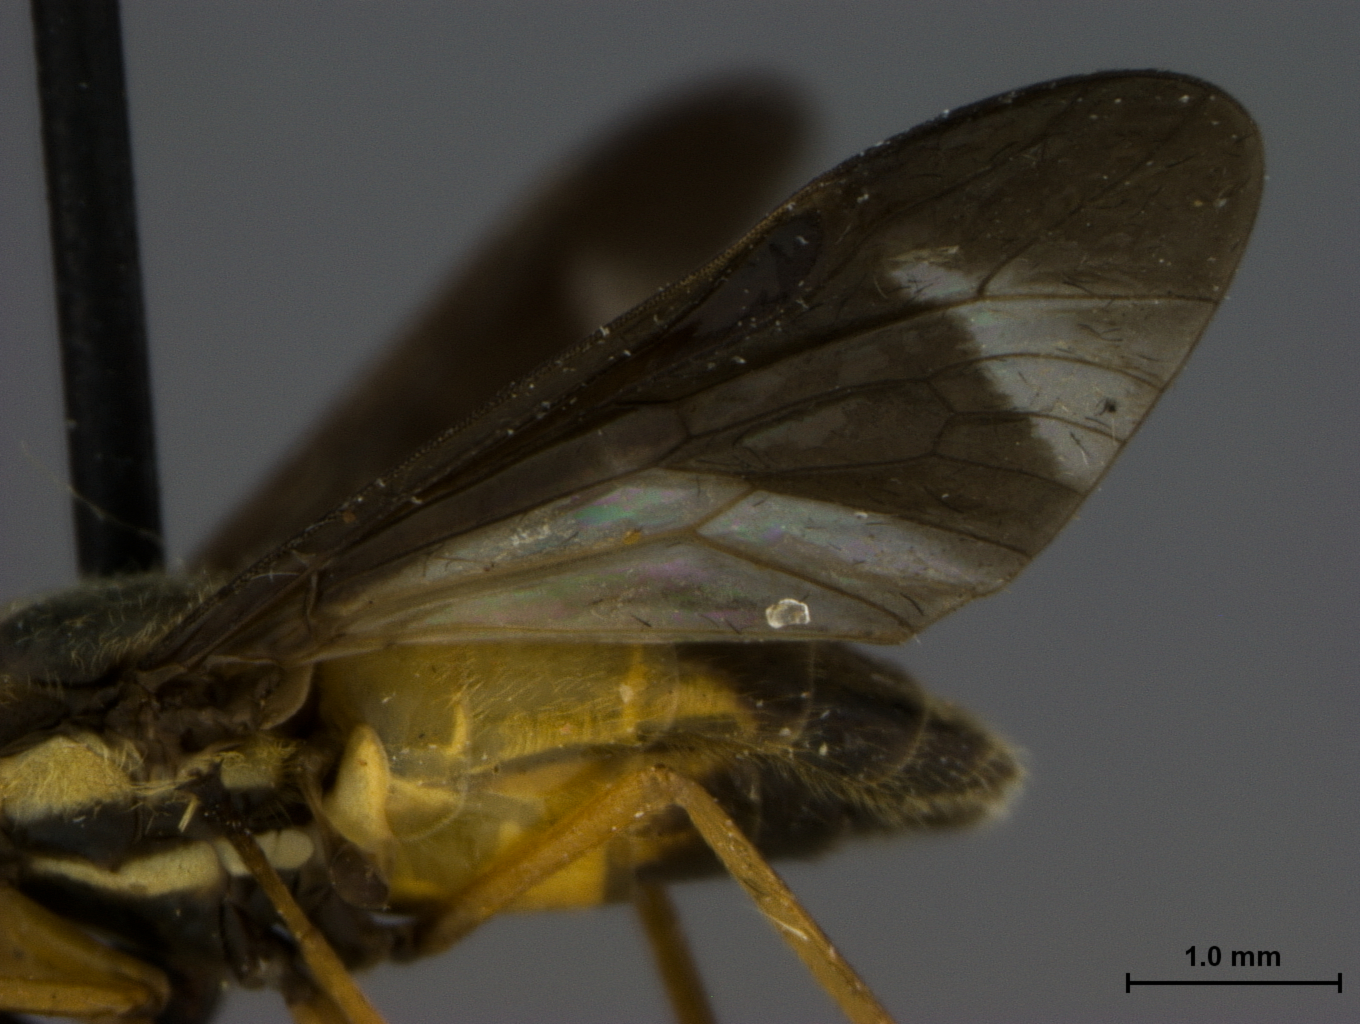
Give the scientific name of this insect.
Chrysops tidwelli
